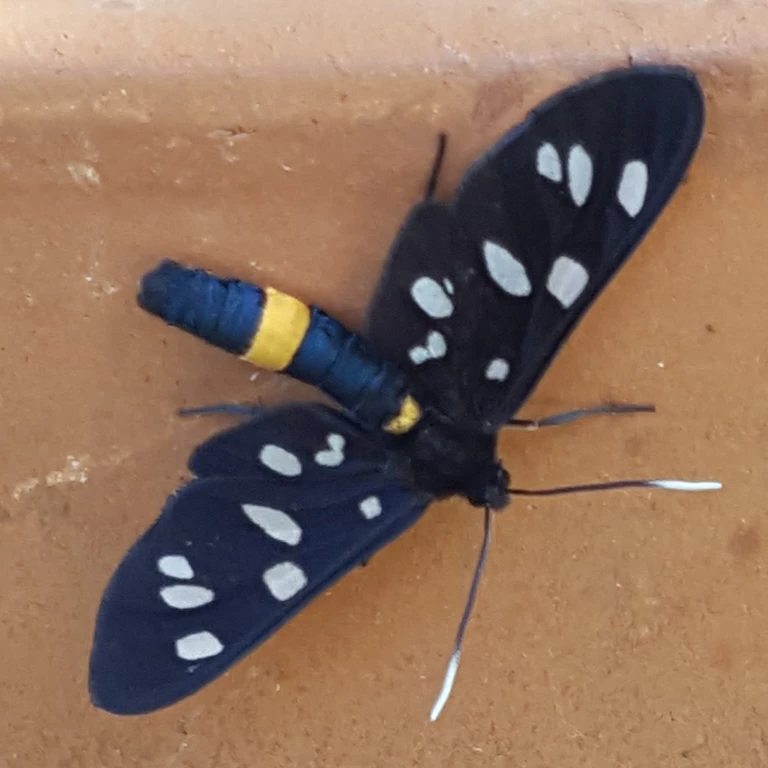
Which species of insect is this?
Amata phegea
